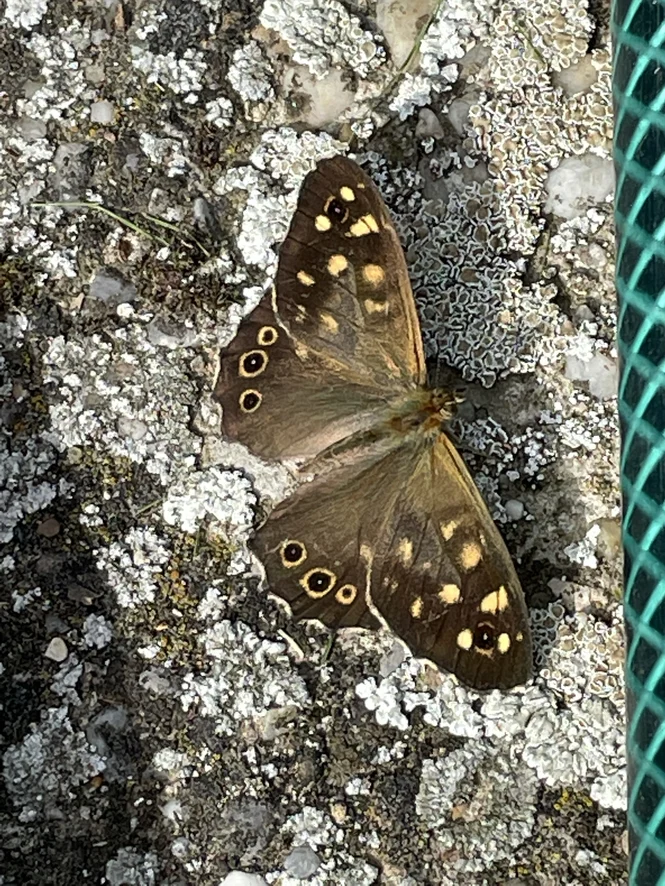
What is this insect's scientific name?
Pararge aegeria
